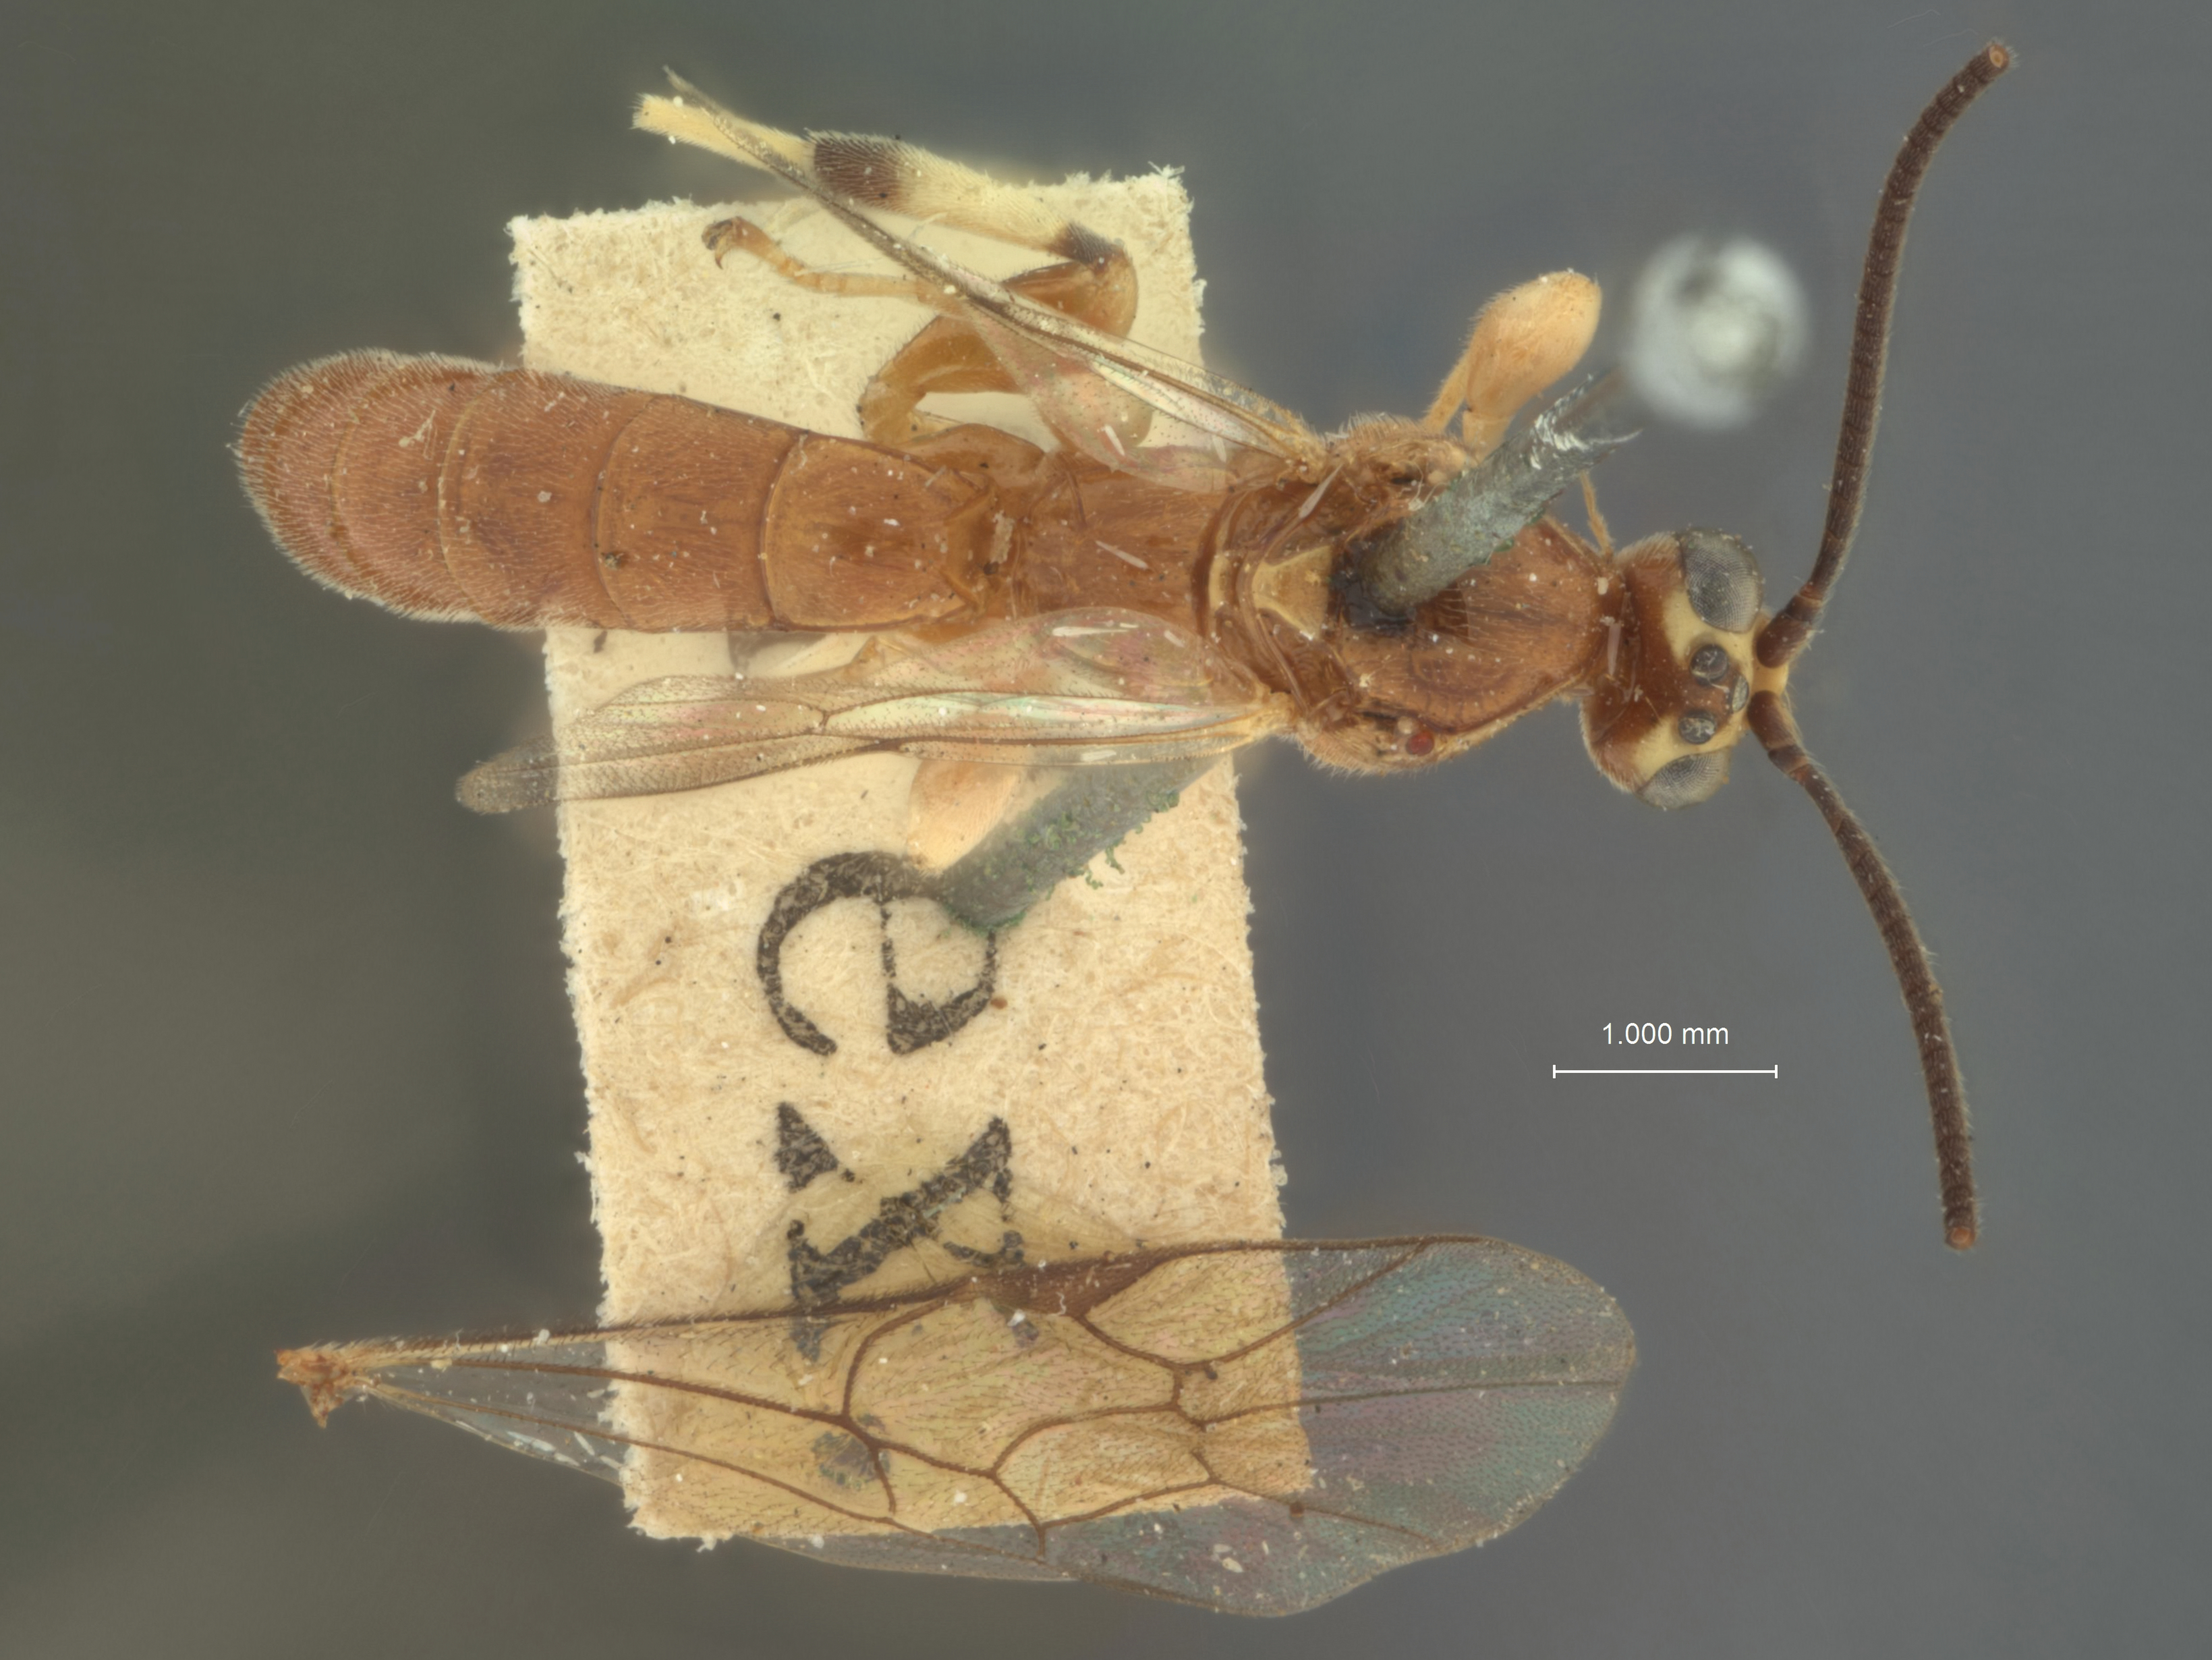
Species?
Amesolytus ferruginens
